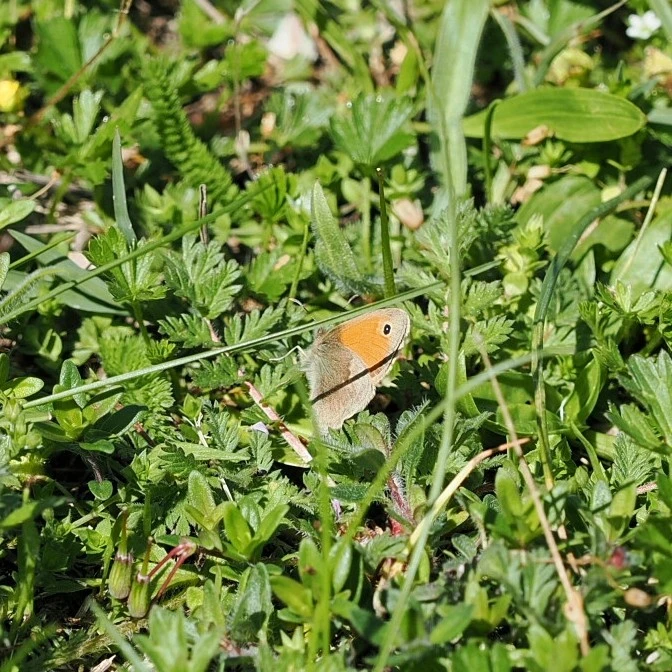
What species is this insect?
Coenonympha pamphilus
